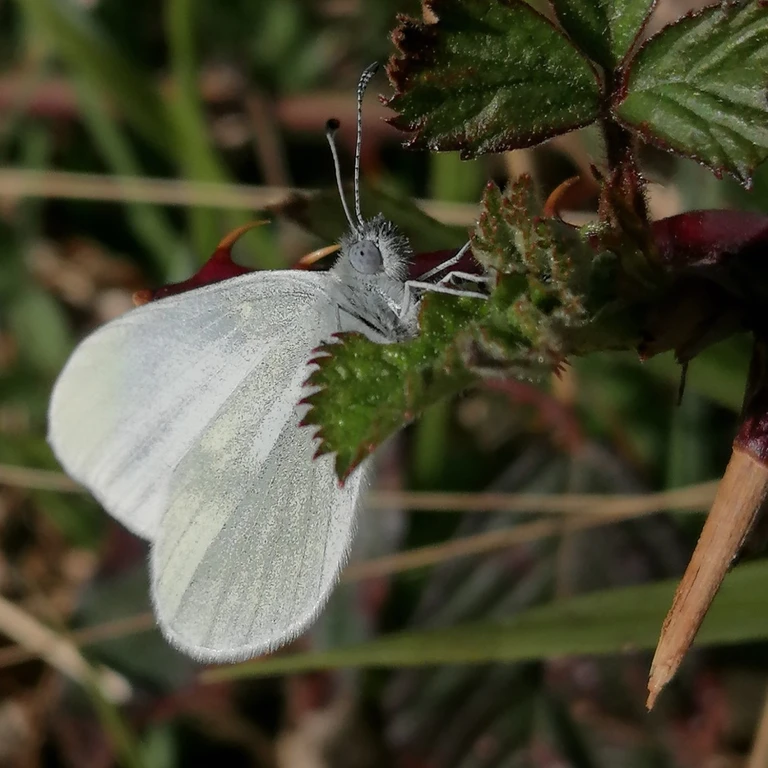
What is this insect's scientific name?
Leptidea sinapis/juvernica
